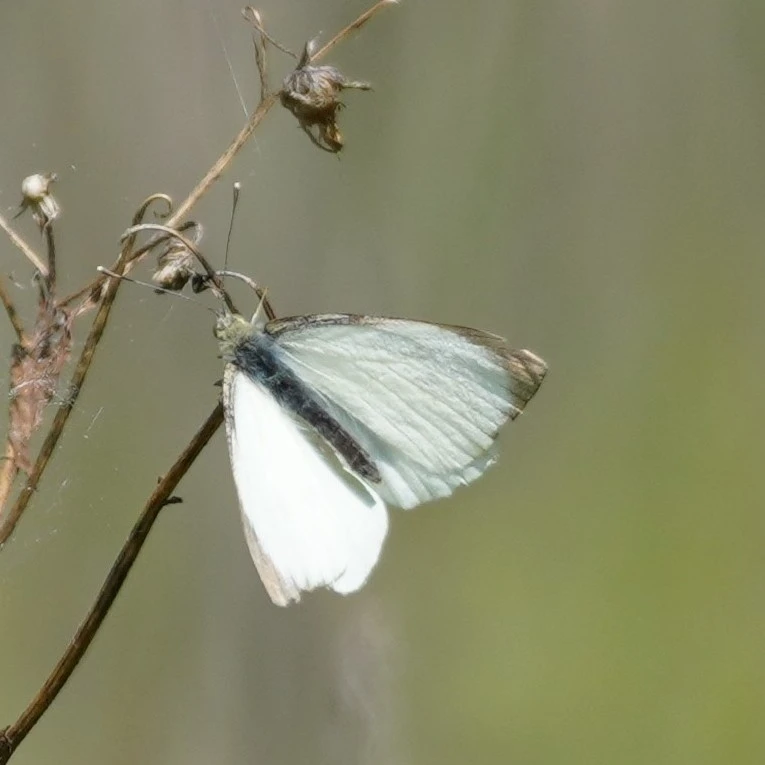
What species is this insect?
Pieris brassicae
